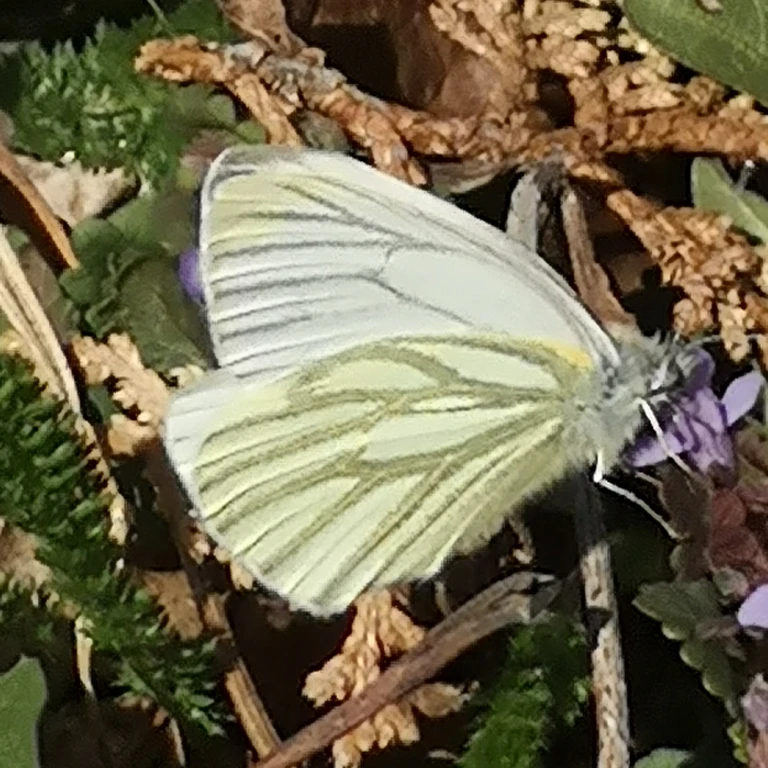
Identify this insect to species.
Pieris napi
